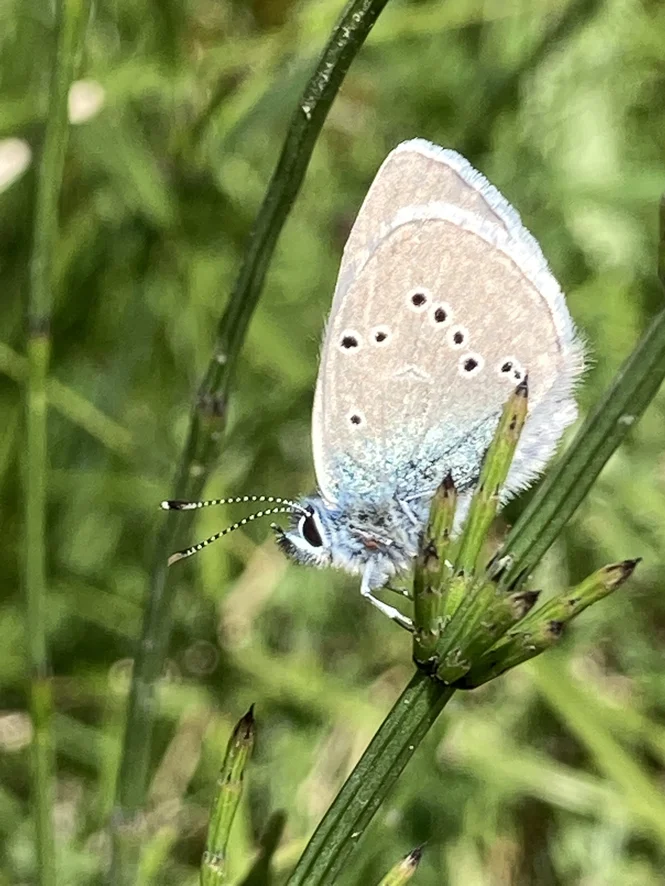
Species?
Cyaniris semiargus
